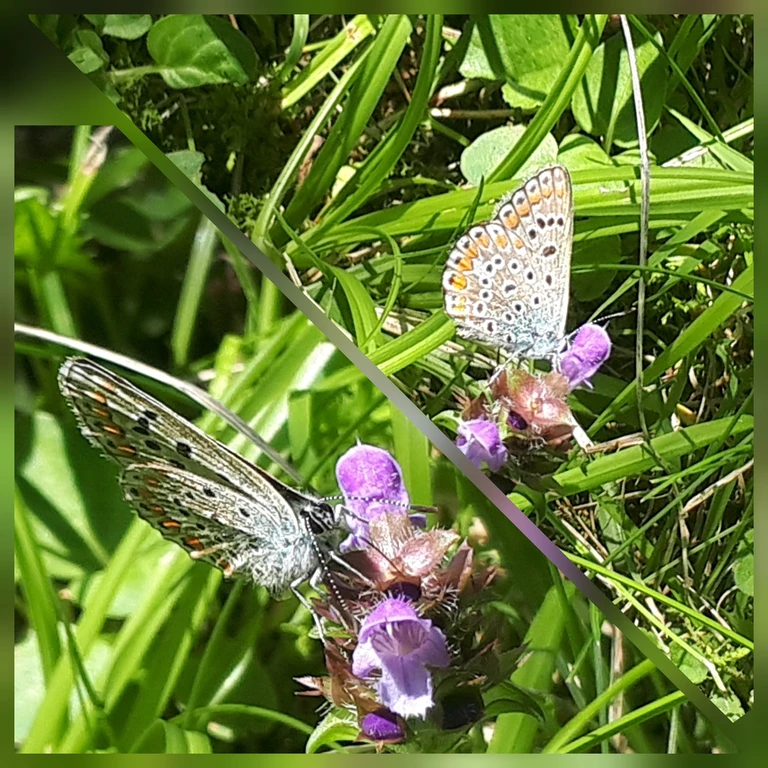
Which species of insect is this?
Polyommatus icarus
